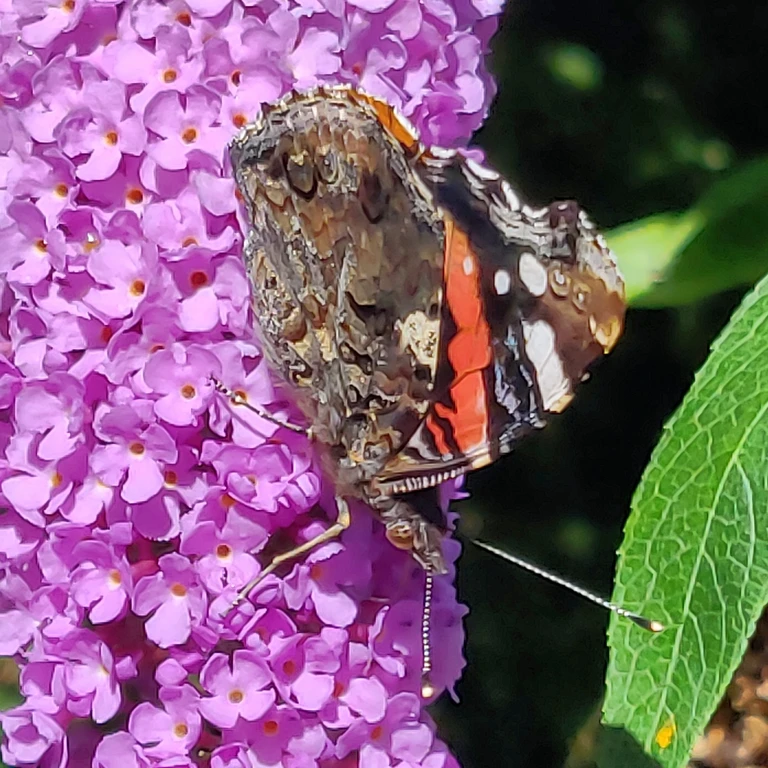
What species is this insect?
Vanessa atalanta
